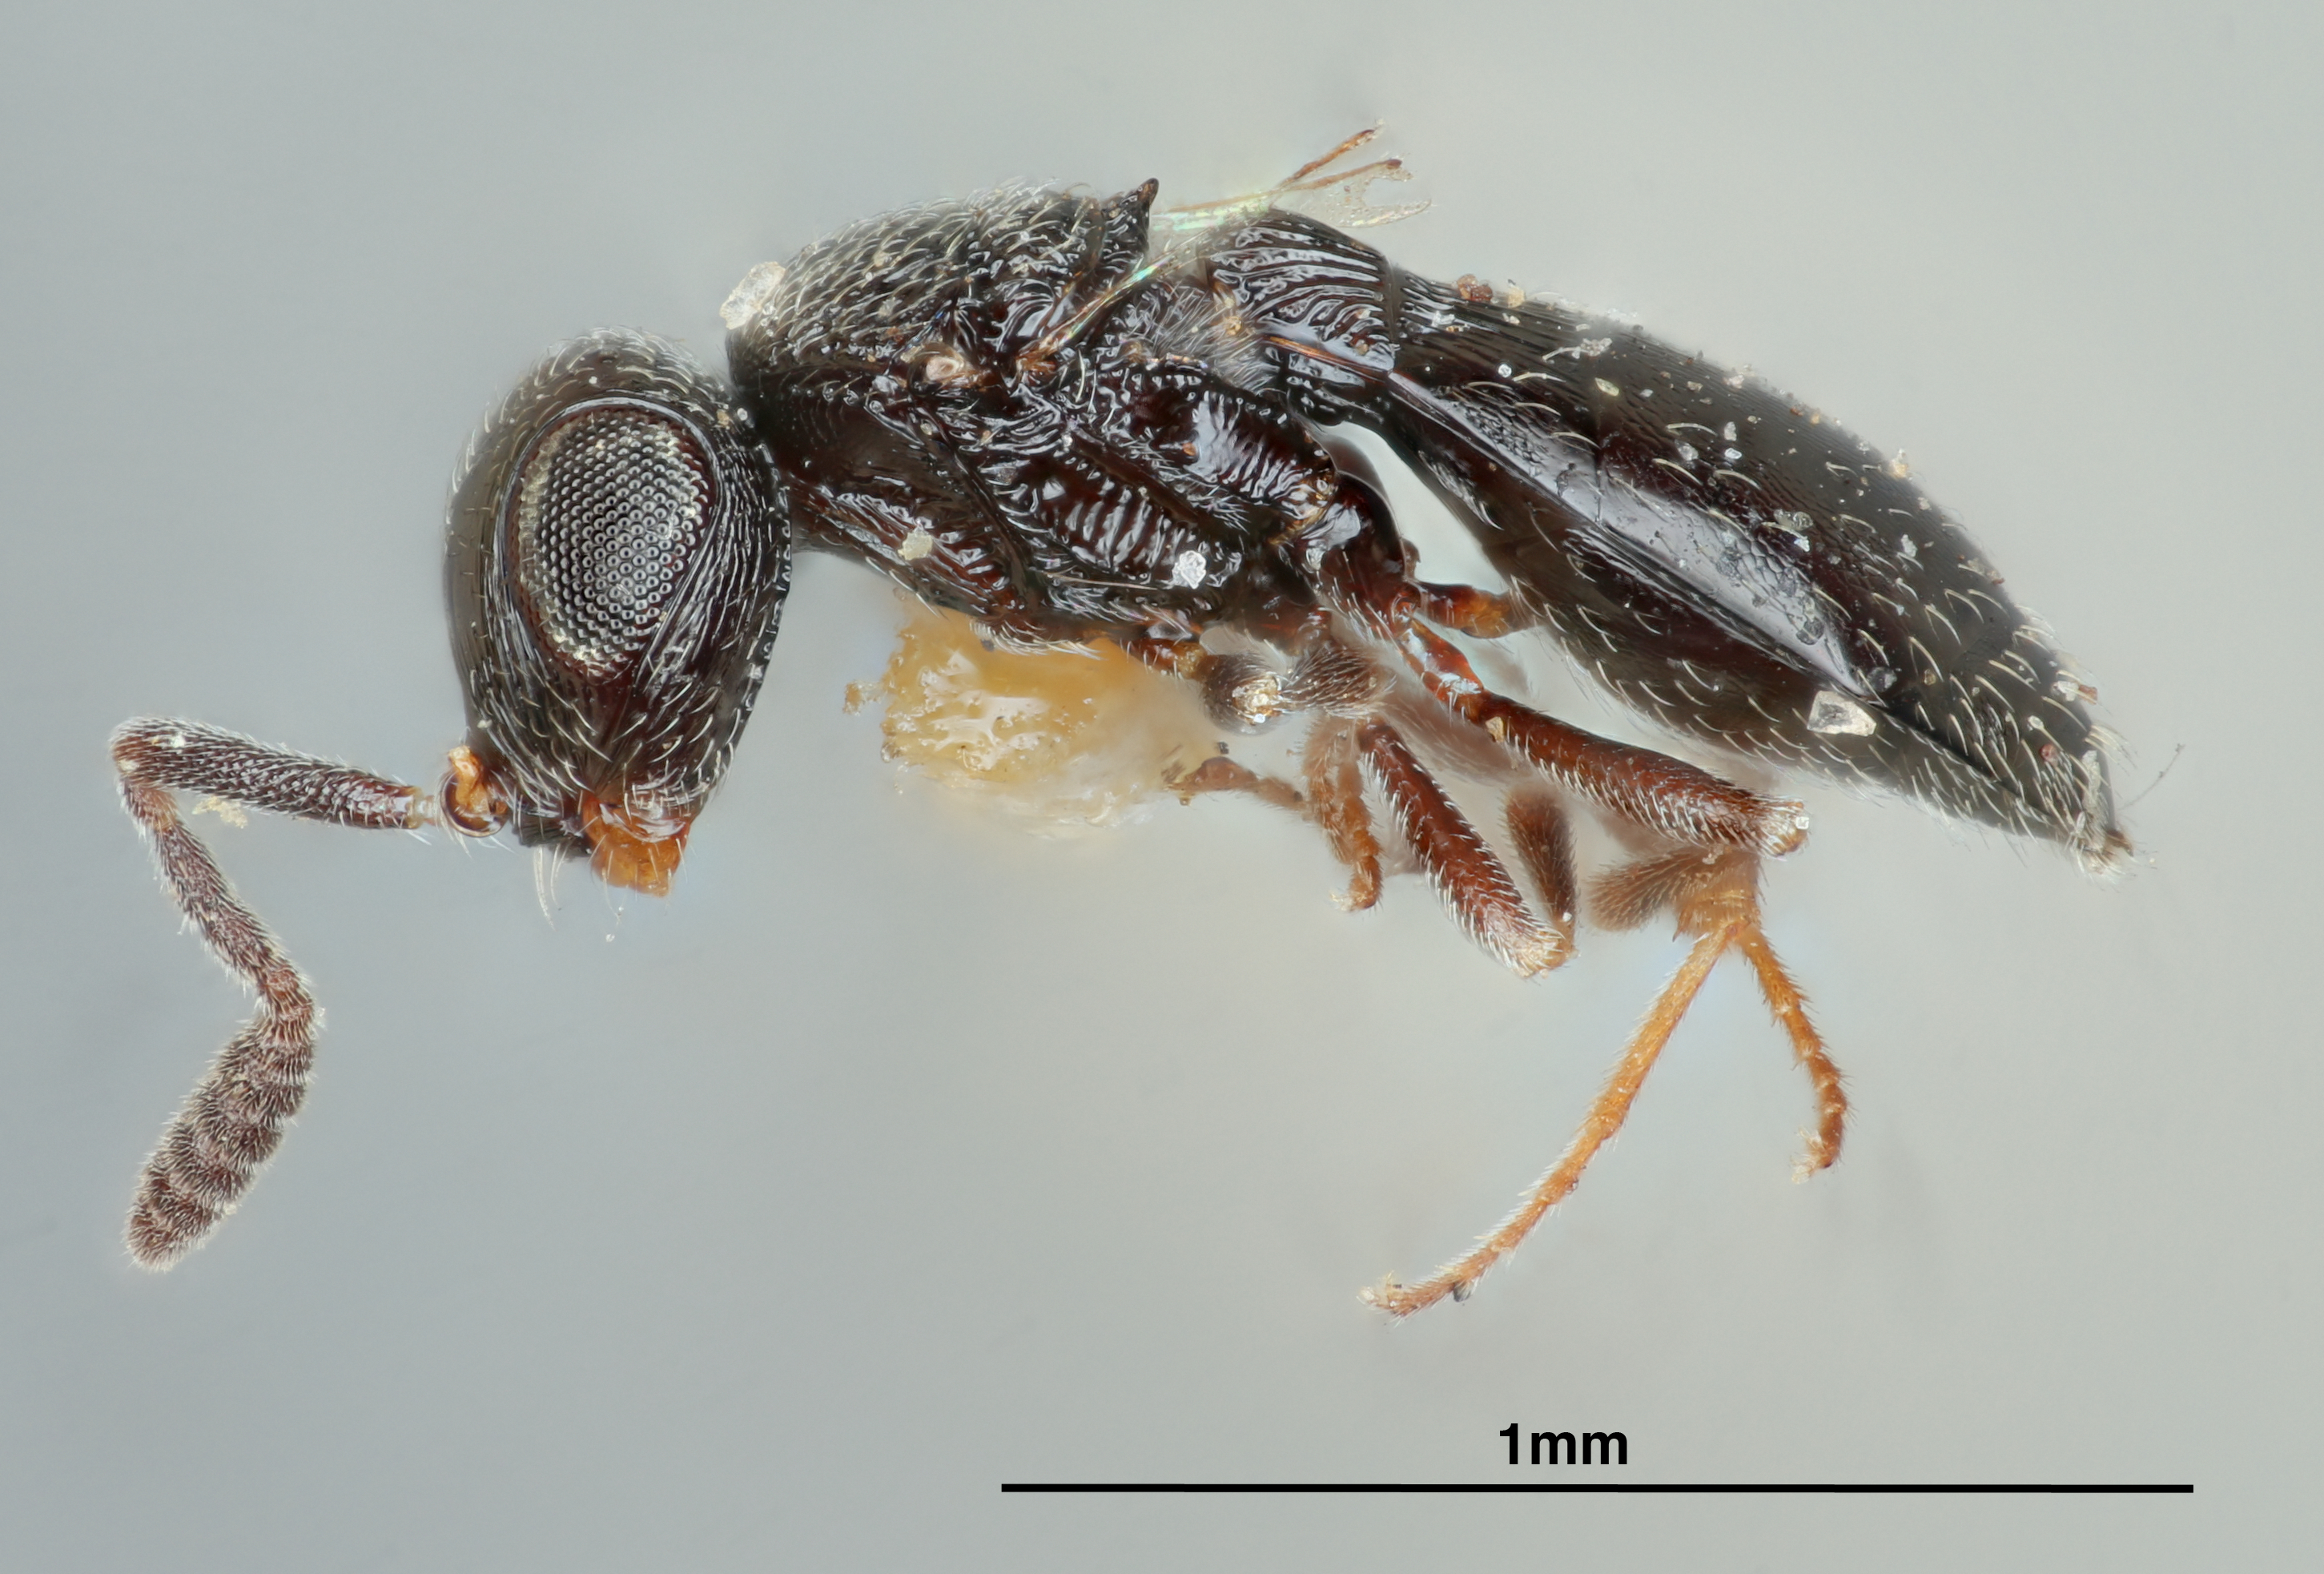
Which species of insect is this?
Prosacantha utahensis
